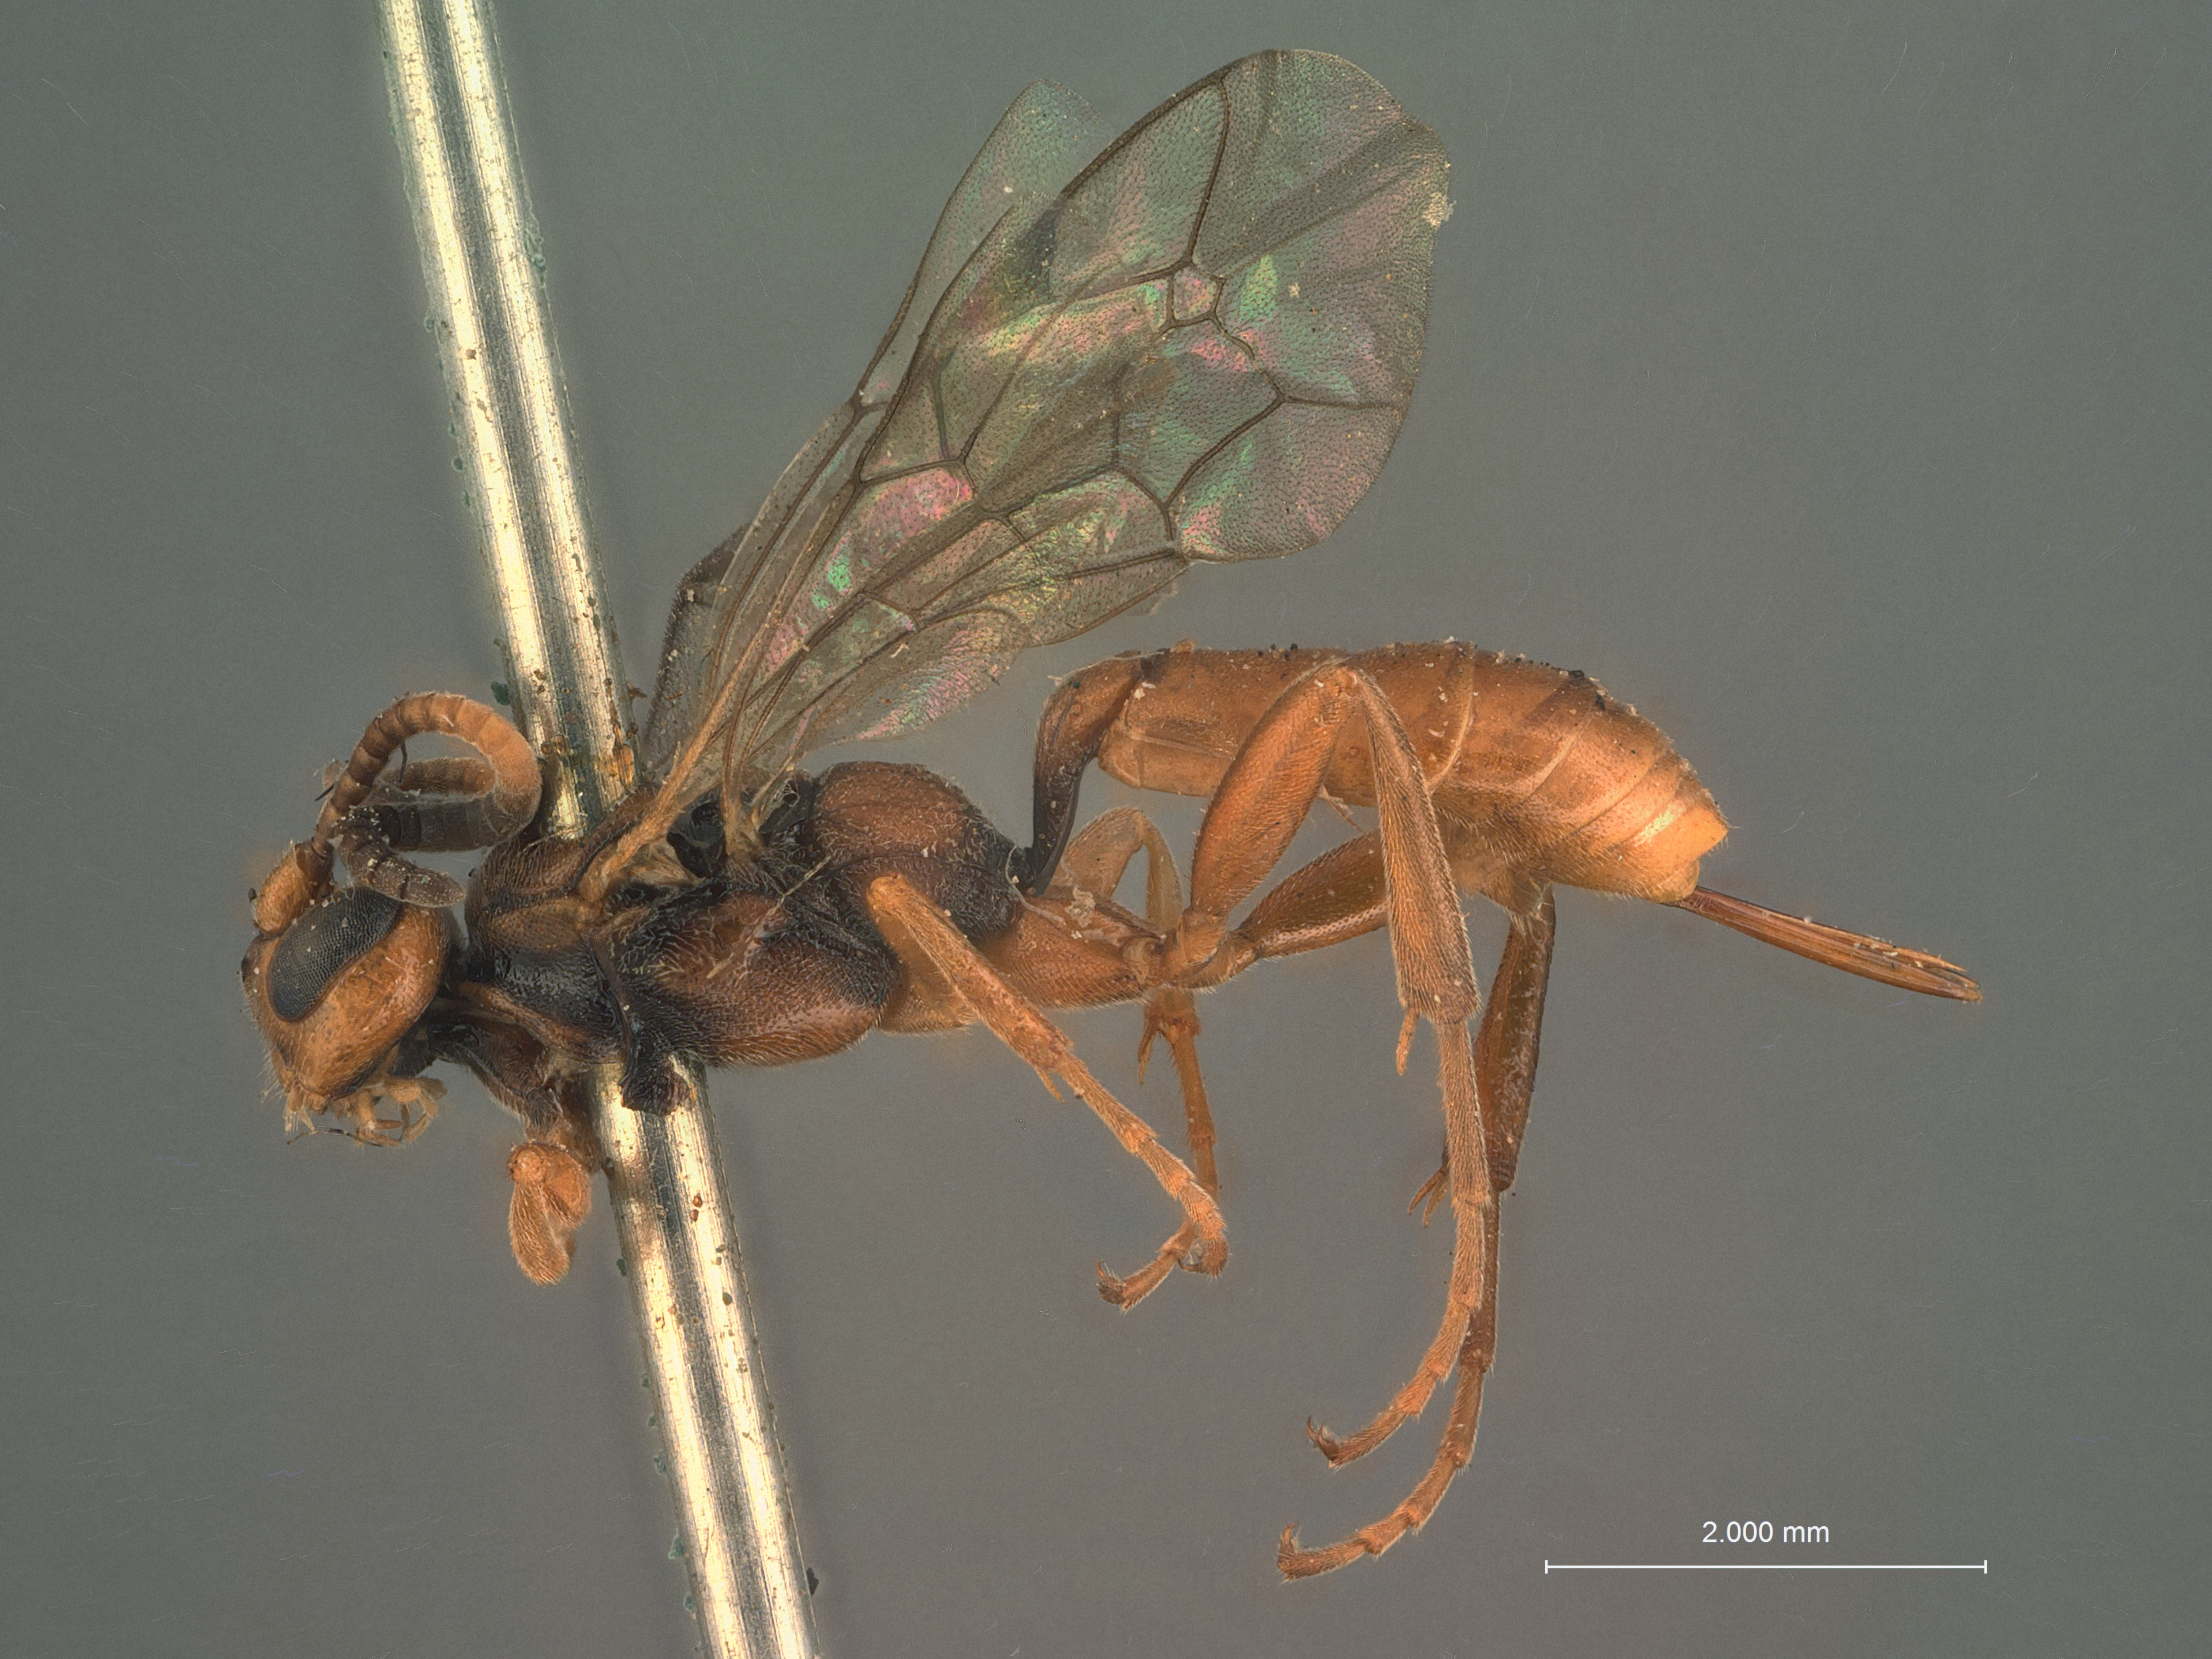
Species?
Plectocryptus yakutatensis
